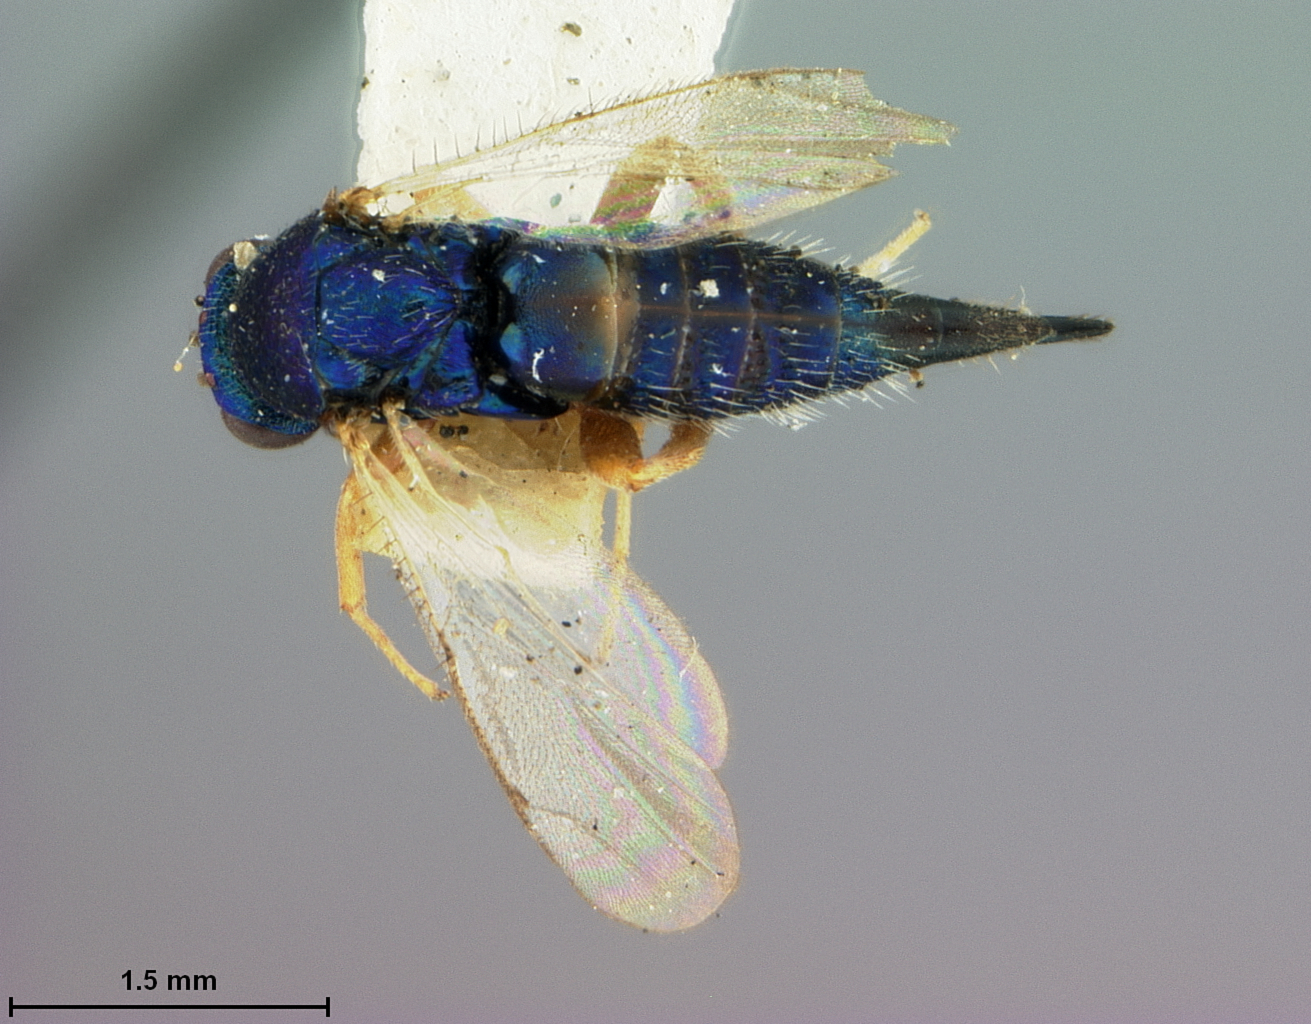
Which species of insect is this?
Ormyrus dryorhizoxeni
